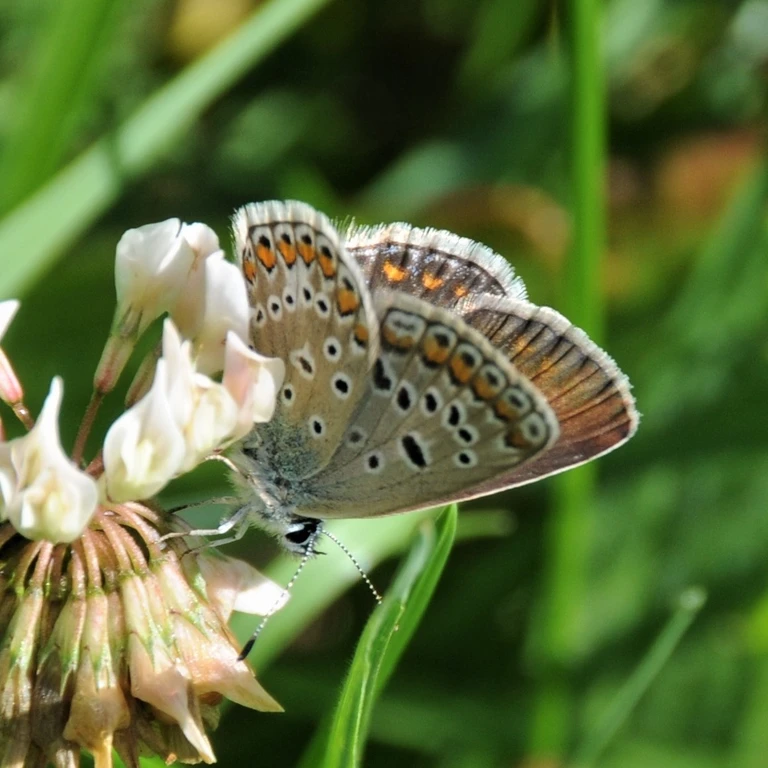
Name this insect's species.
Polyommatus icarus
